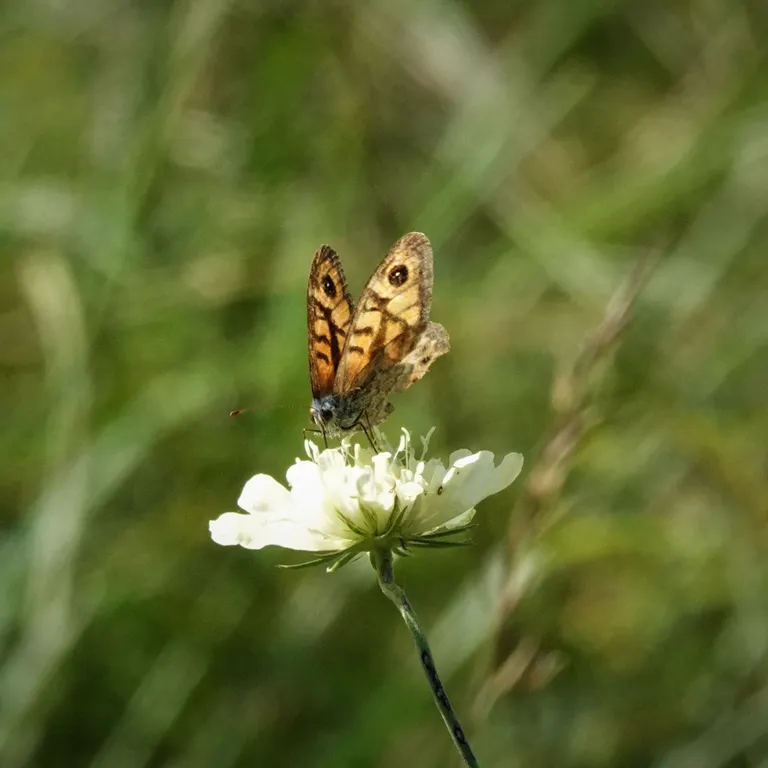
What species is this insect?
Lasiommata megera (also Pararge megera)
